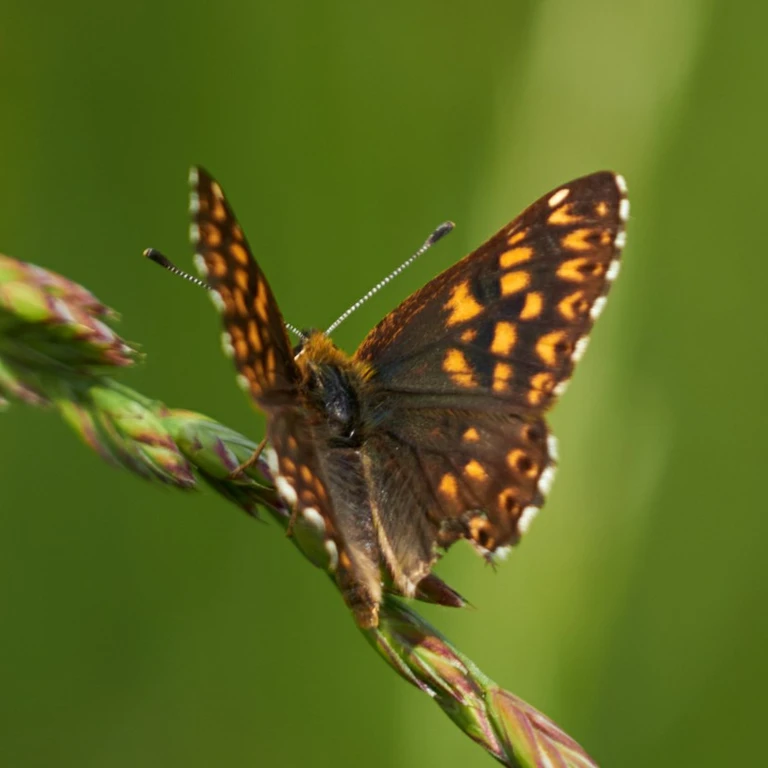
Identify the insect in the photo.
Hamearis lucina
